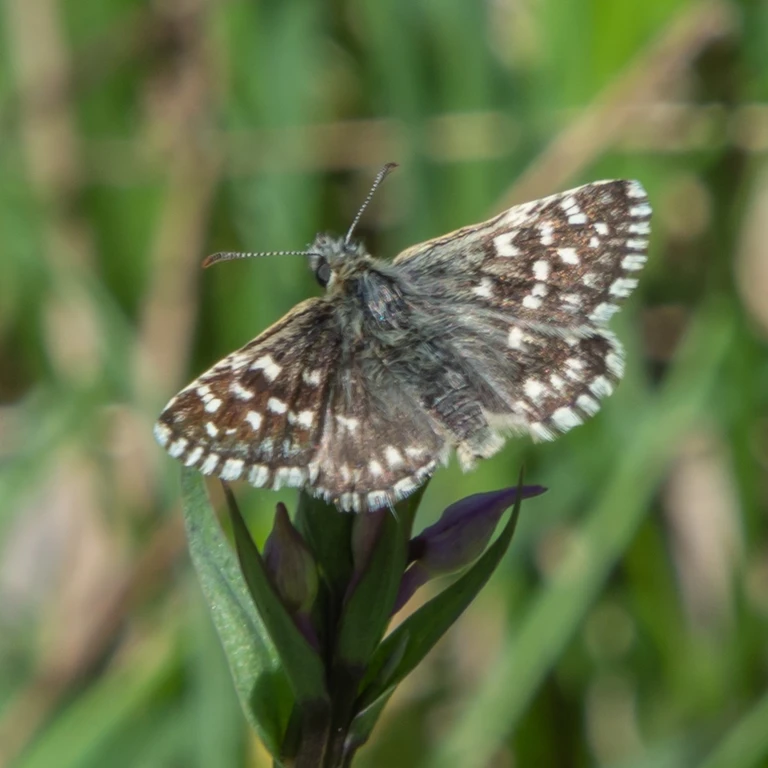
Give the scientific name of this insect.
Pyrgus malvae
